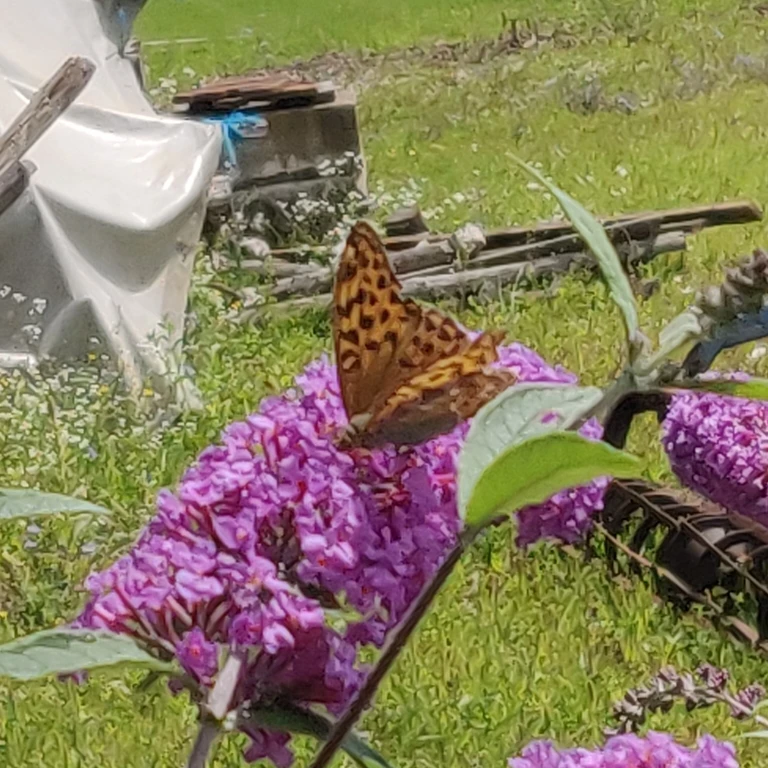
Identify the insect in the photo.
Argynnis paphia
